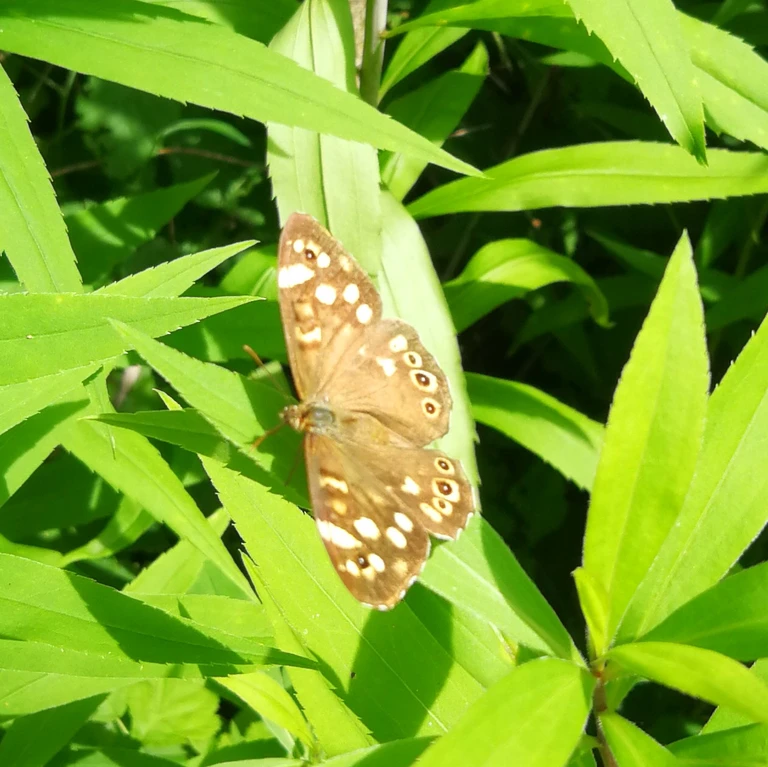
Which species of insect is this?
Pararge aegeria
